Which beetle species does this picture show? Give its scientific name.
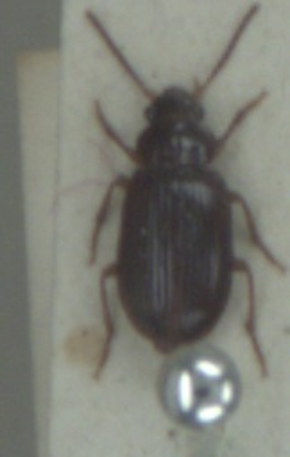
Bradycellus harpalinus
